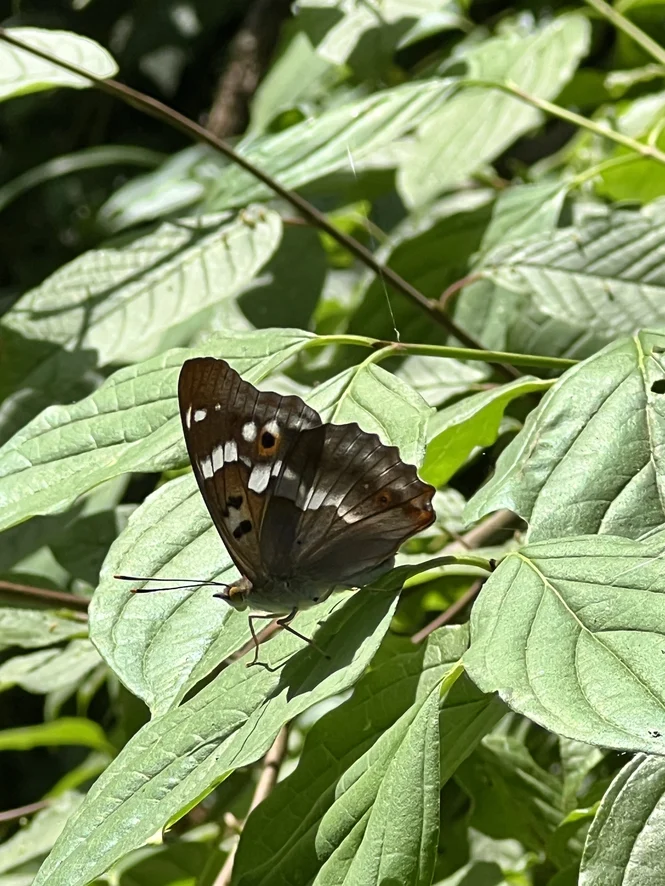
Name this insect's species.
Apatura ilia
